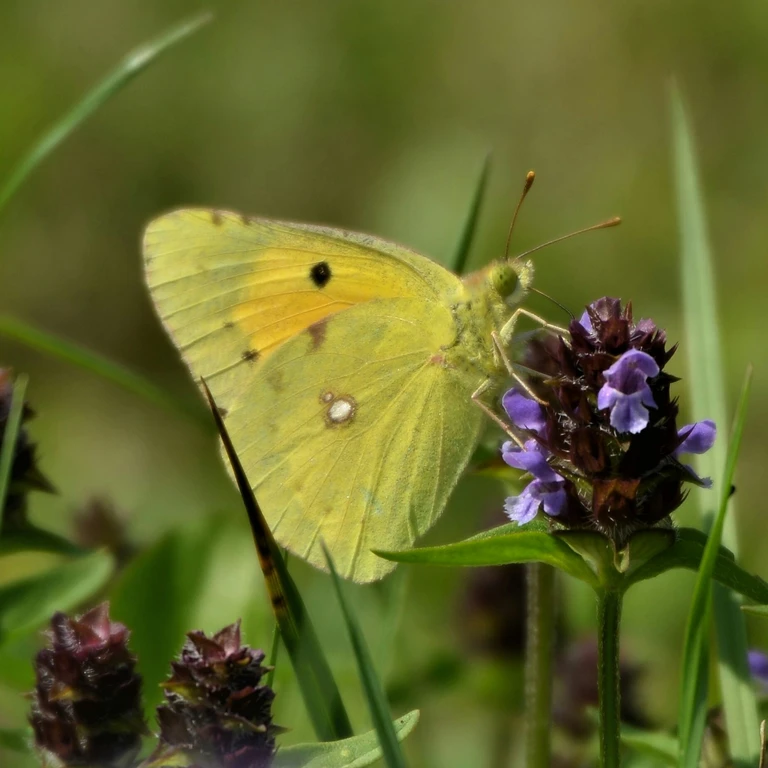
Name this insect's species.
Colias croceus
